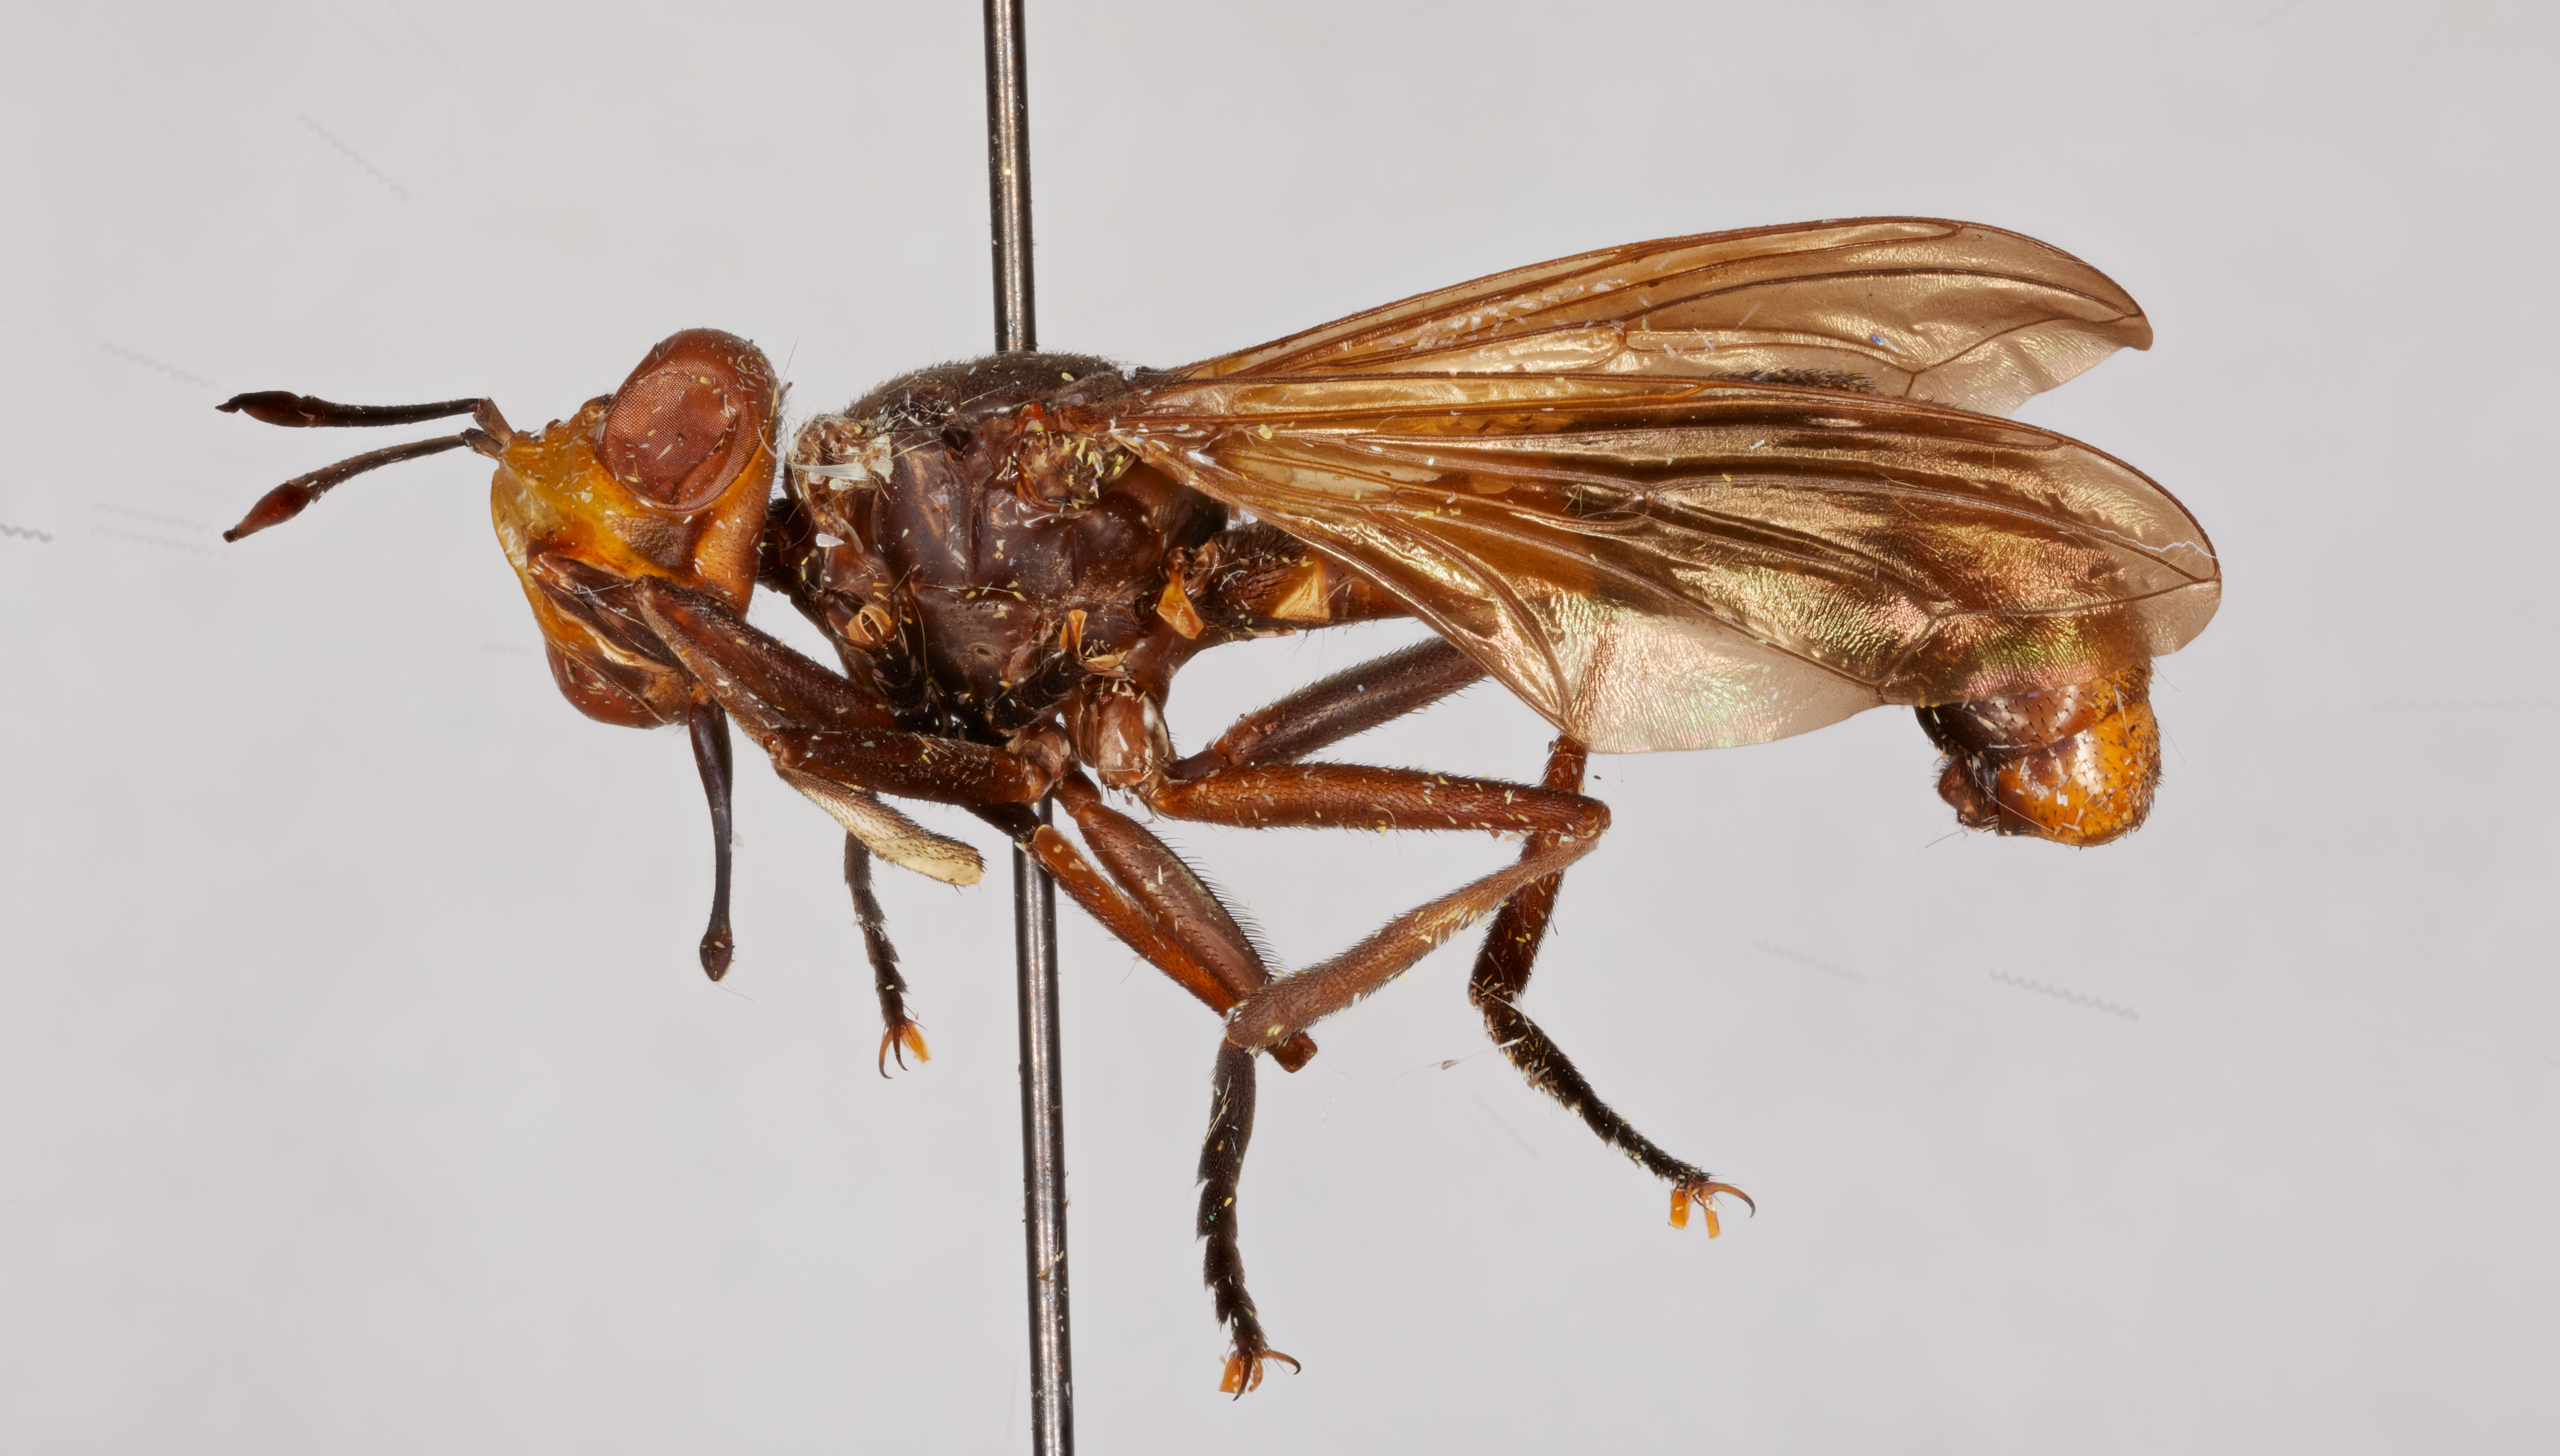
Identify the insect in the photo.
Siniconops grandens
